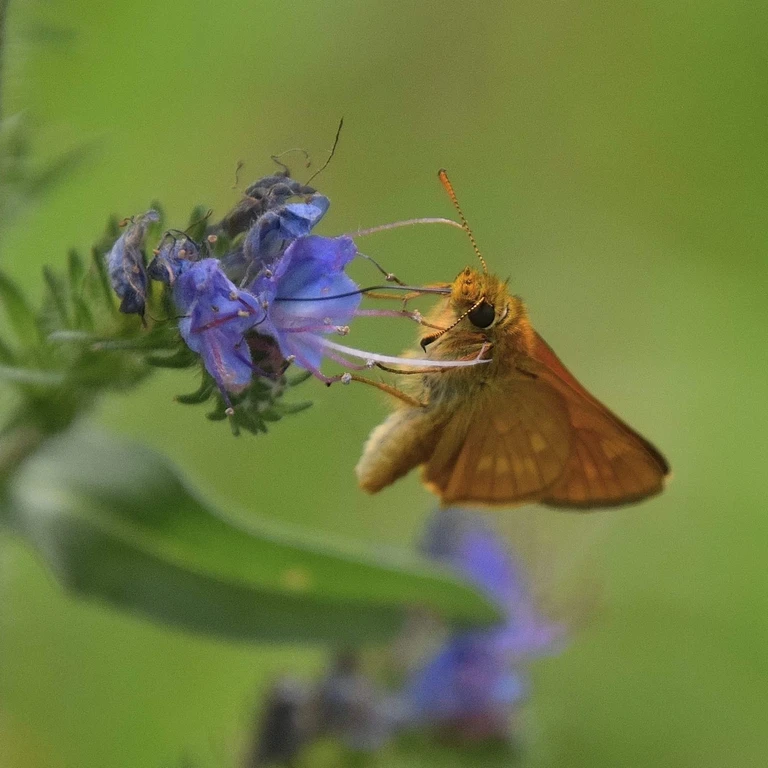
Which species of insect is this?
Ochlodes sylvanus (also Ochlodes venata)
